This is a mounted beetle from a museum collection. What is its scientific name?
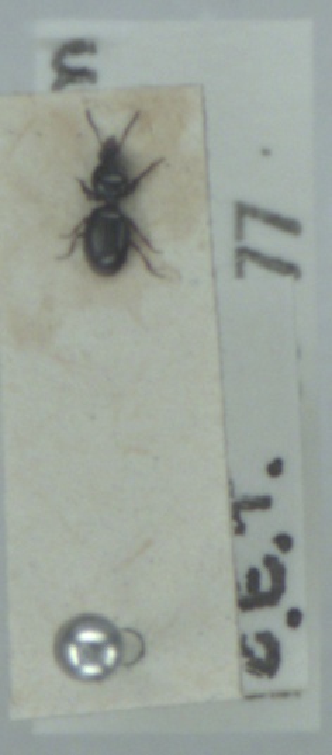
Dyschirius globosus
